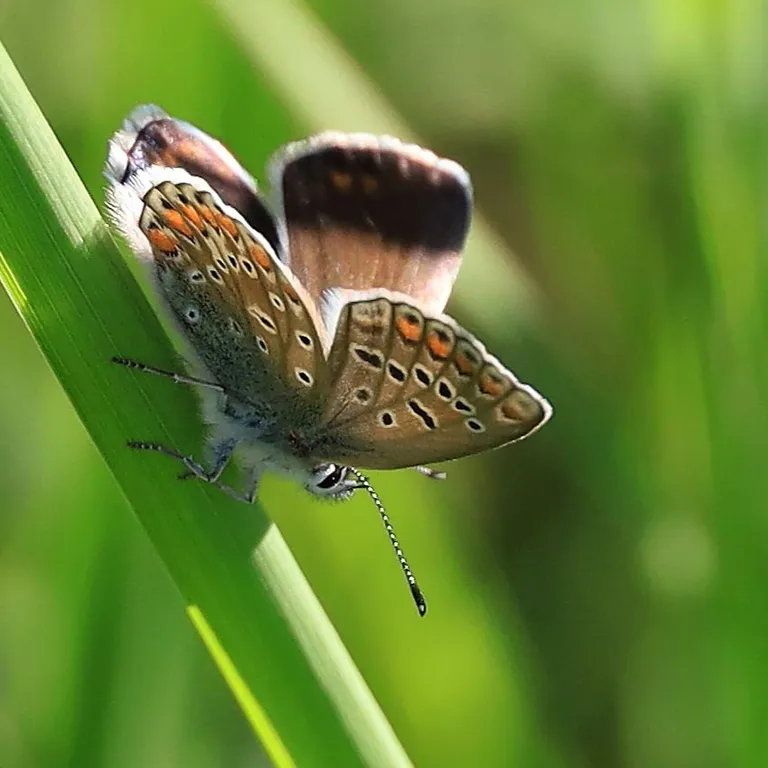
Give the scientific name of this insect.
Polyommatus icarus
